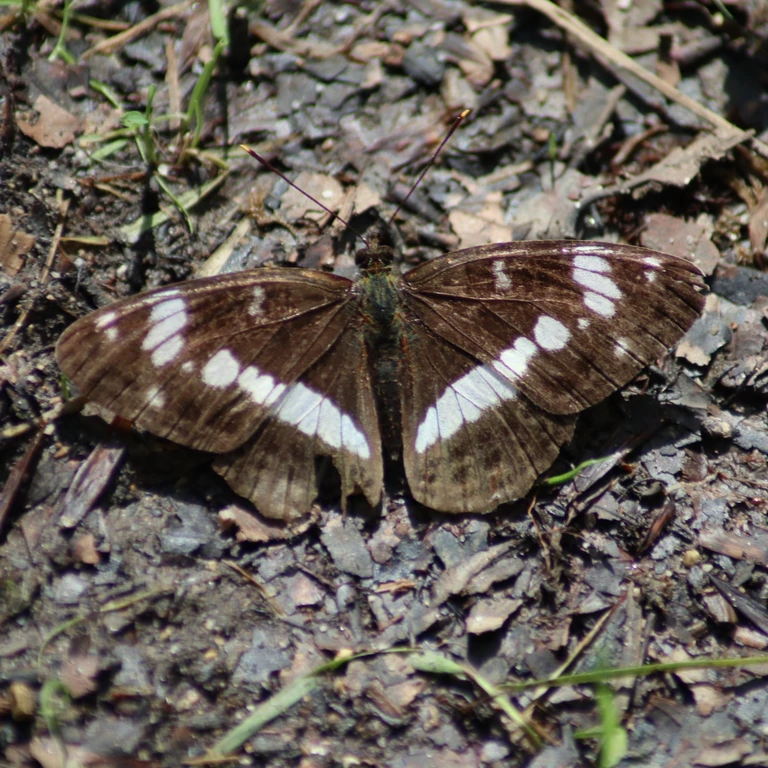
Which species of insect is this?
Limenitis camilla (also Ladoga camilla)
